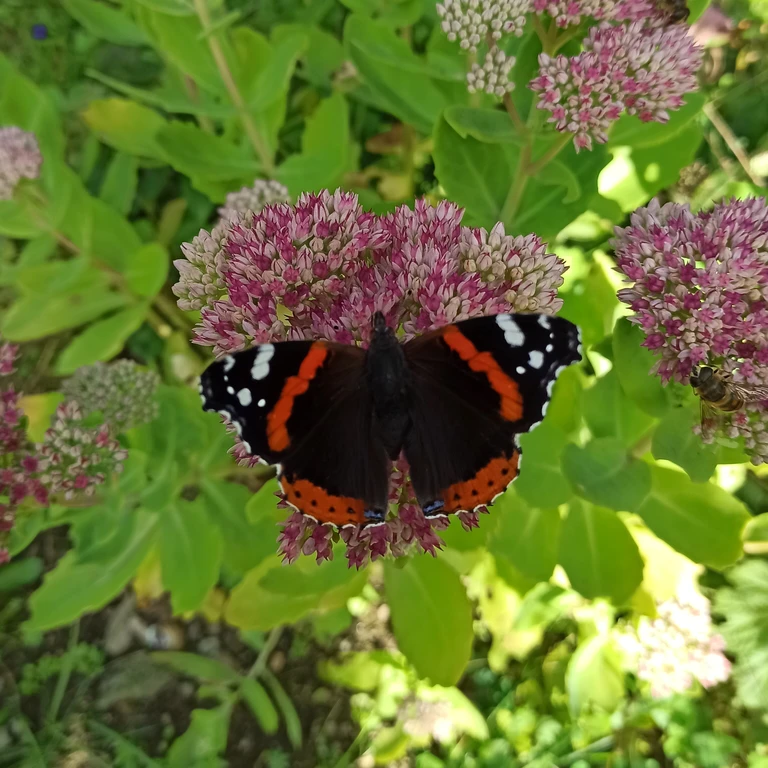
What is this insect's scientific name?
Vanessa atalanta
